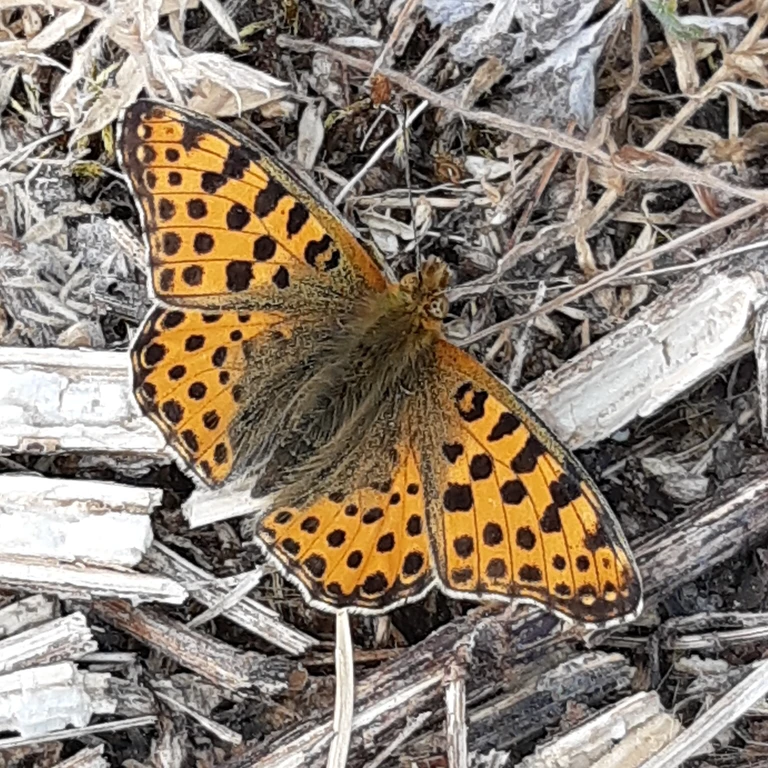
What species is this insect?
Issoria lathonia
